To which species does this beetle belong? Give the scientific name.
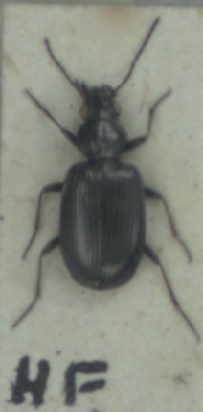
Bembidion tetracolum
